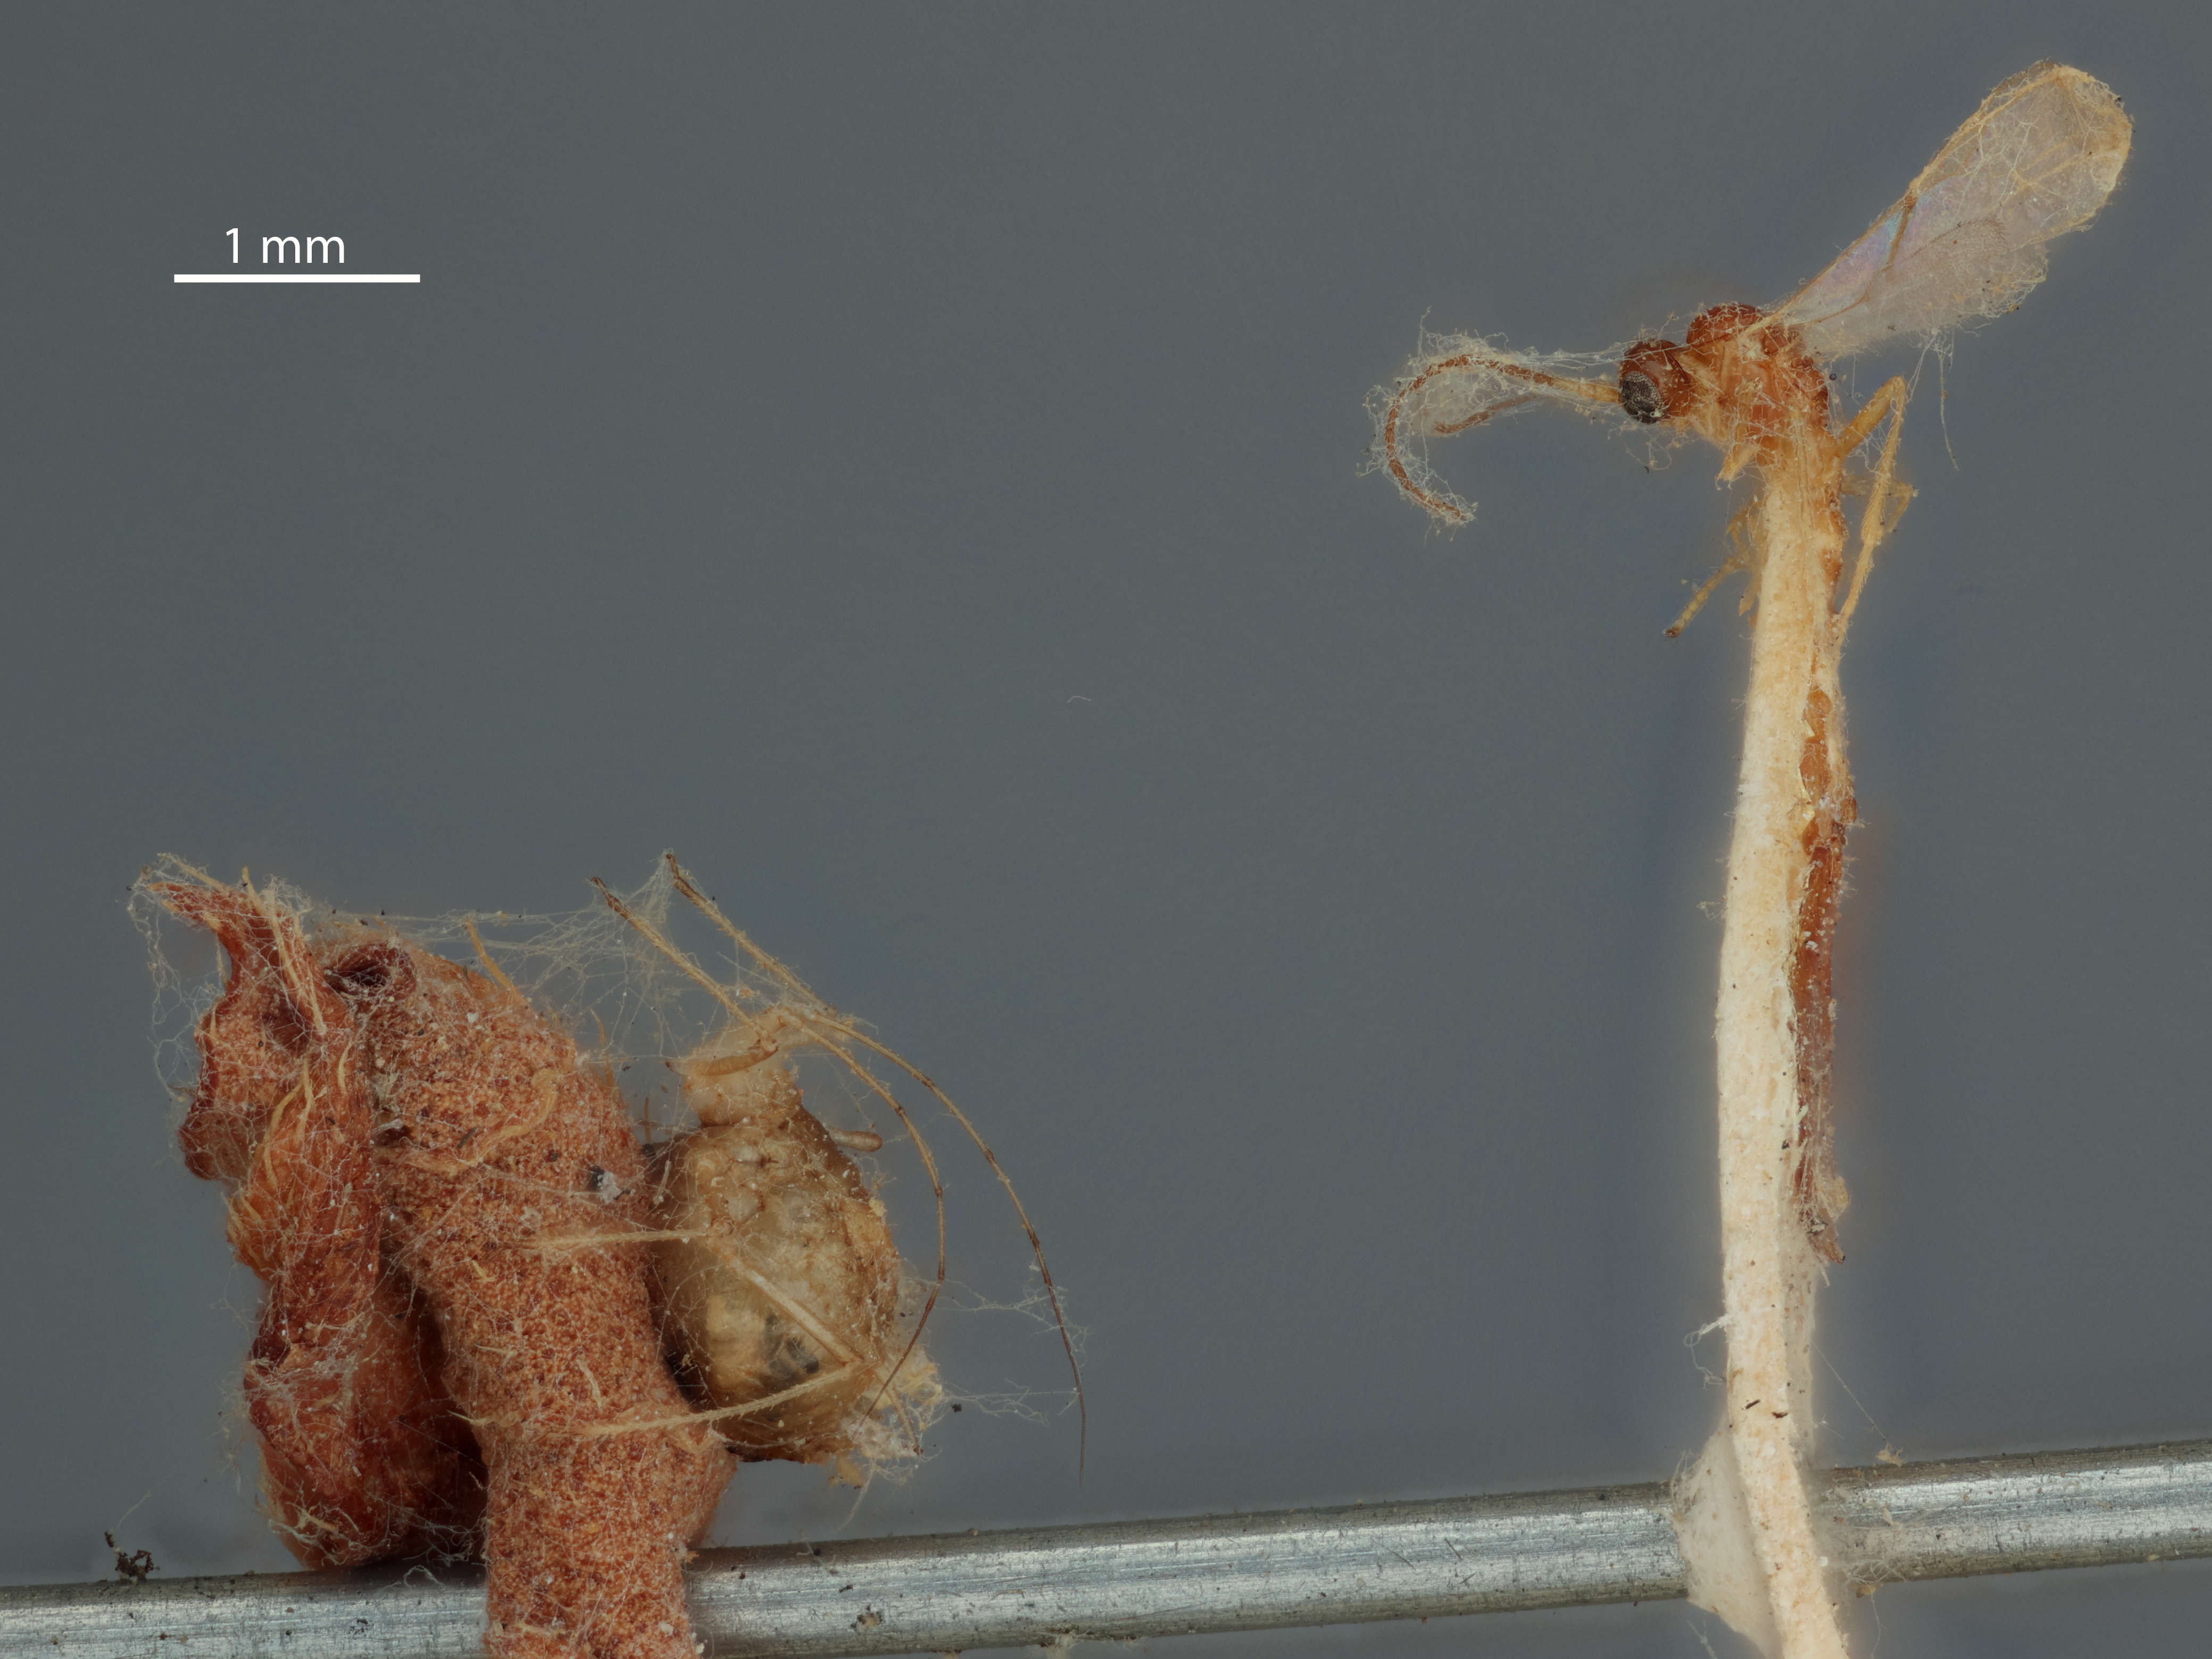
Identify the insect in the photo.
Praon polygonaphis
